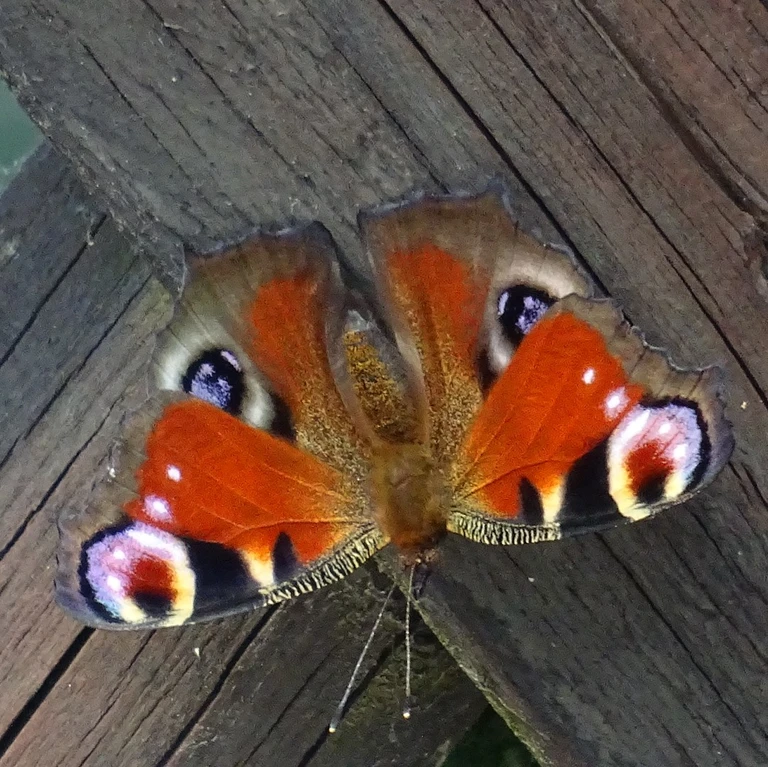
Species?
Aglais io
